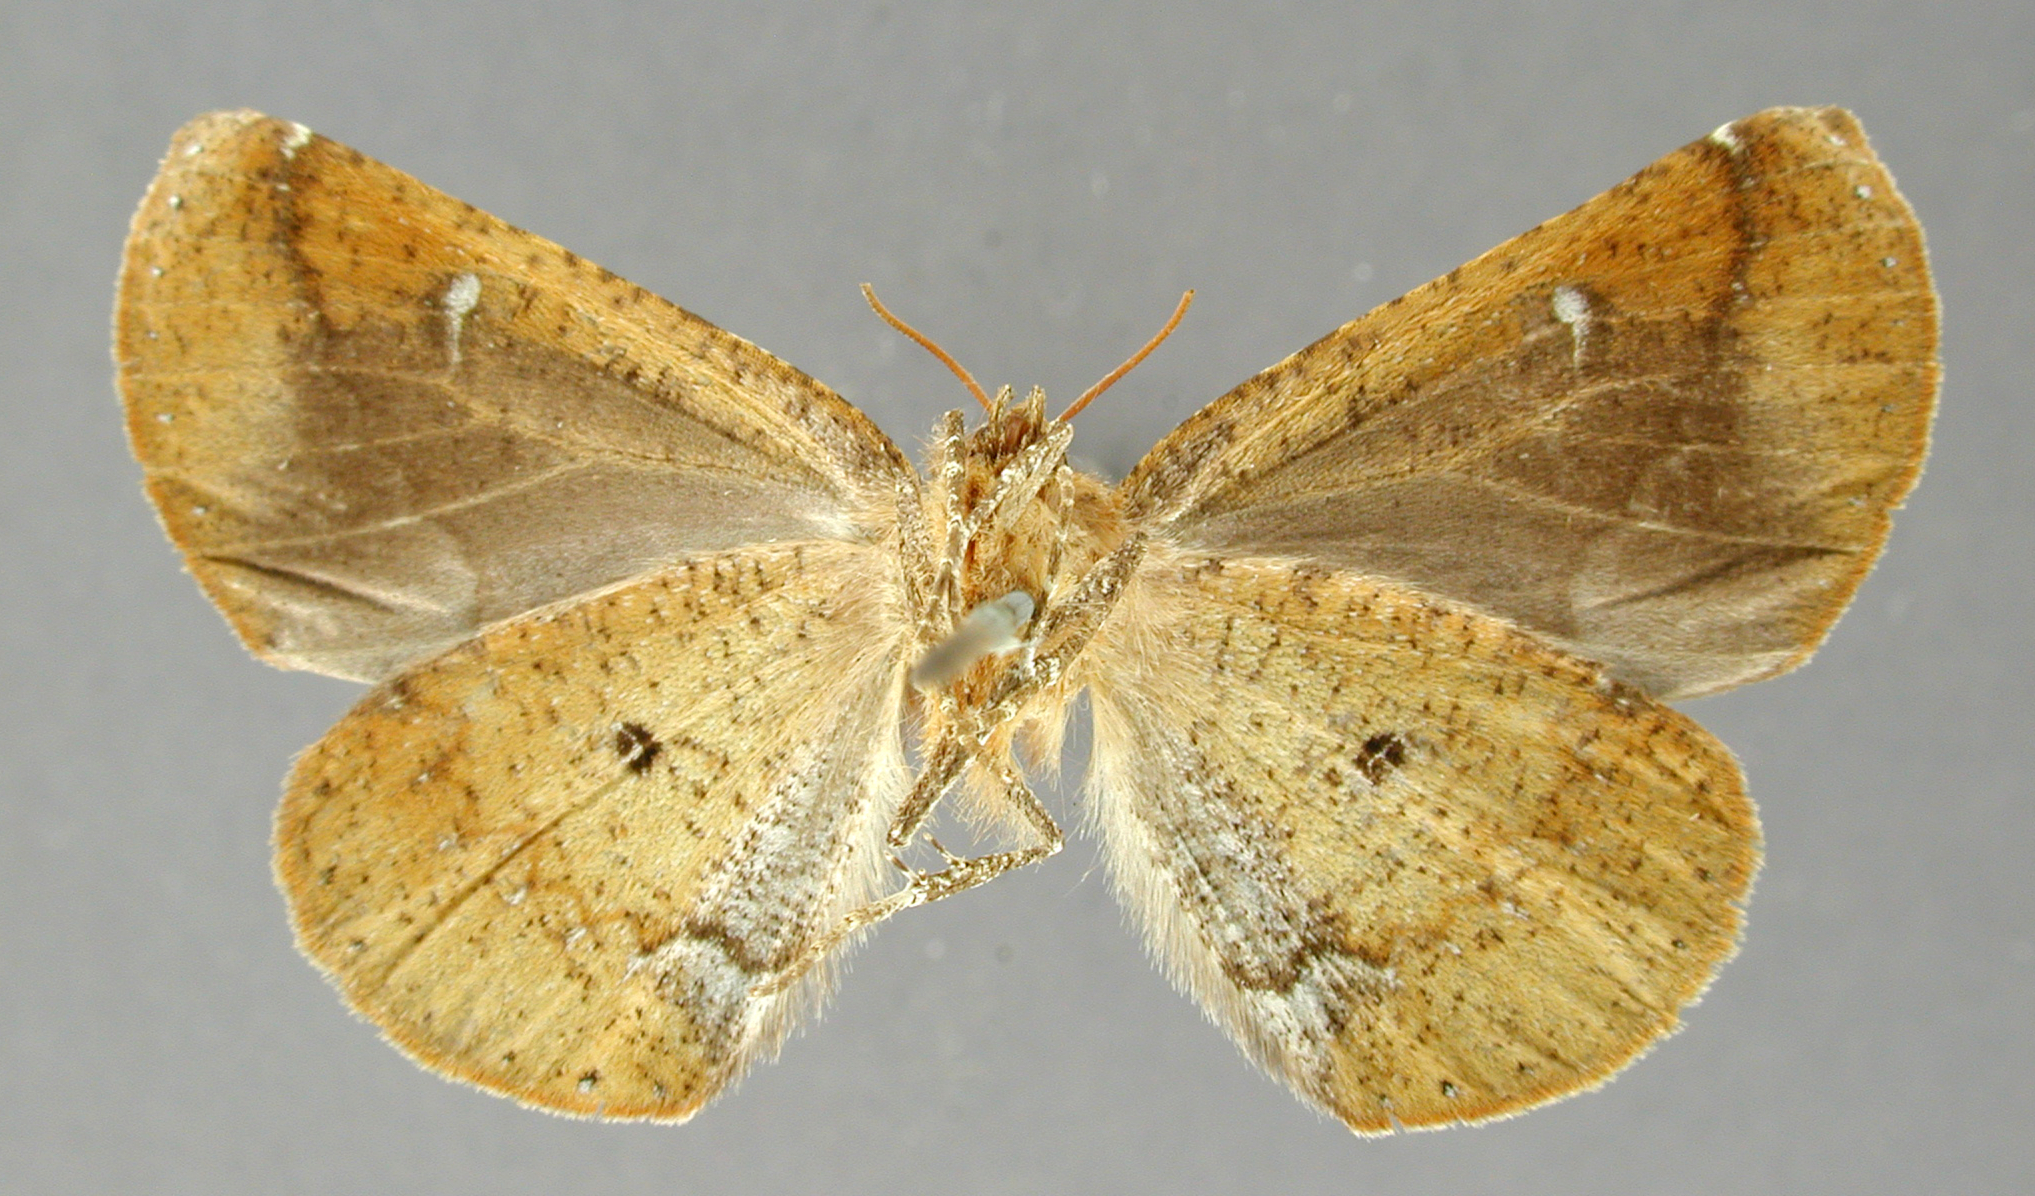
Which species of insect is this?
Eusenea lasiocampoides
